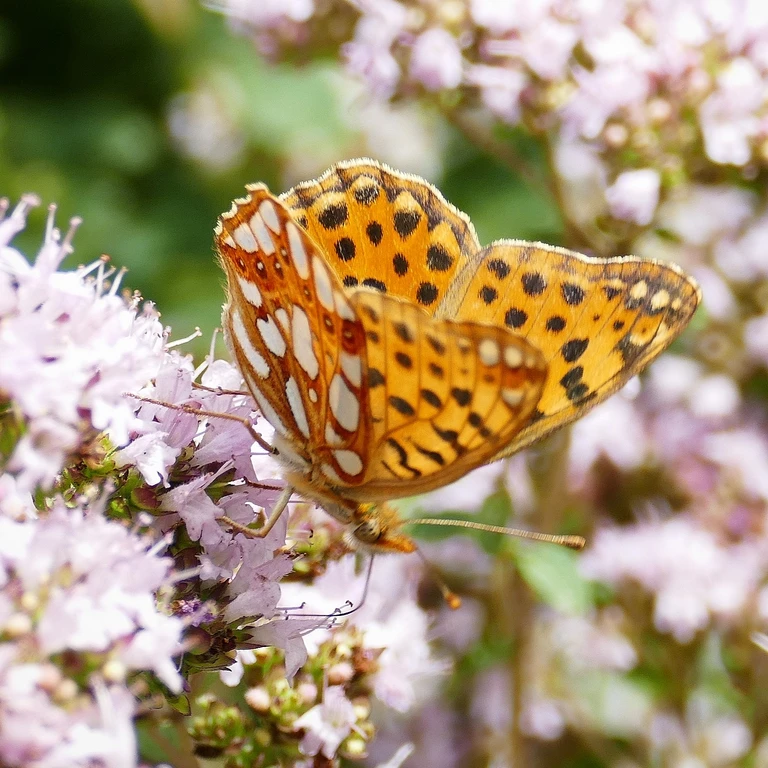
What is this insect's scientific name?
Issoria lathonia
